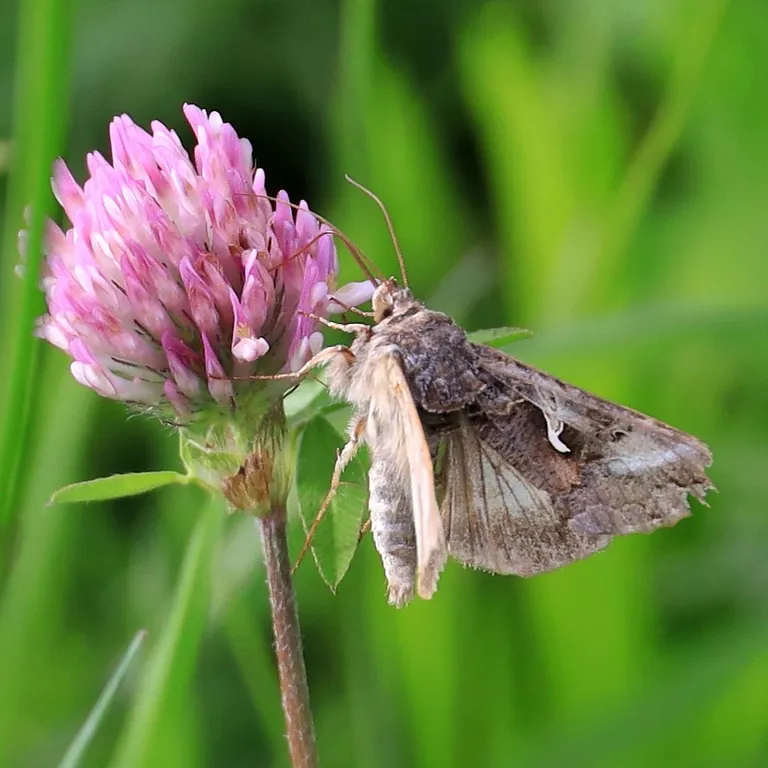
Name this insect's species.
Autographa gamma
